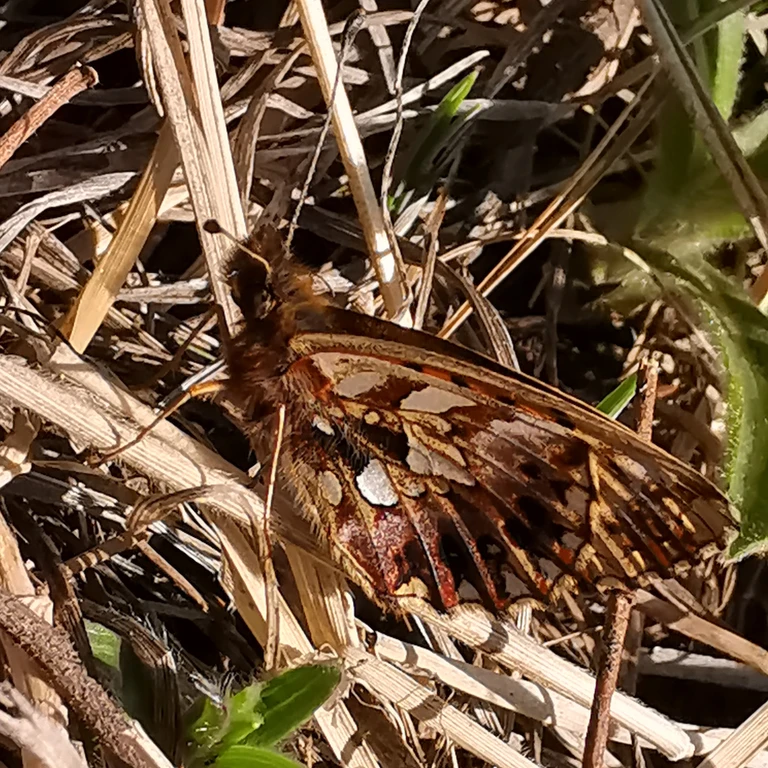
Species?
Boloria dia
